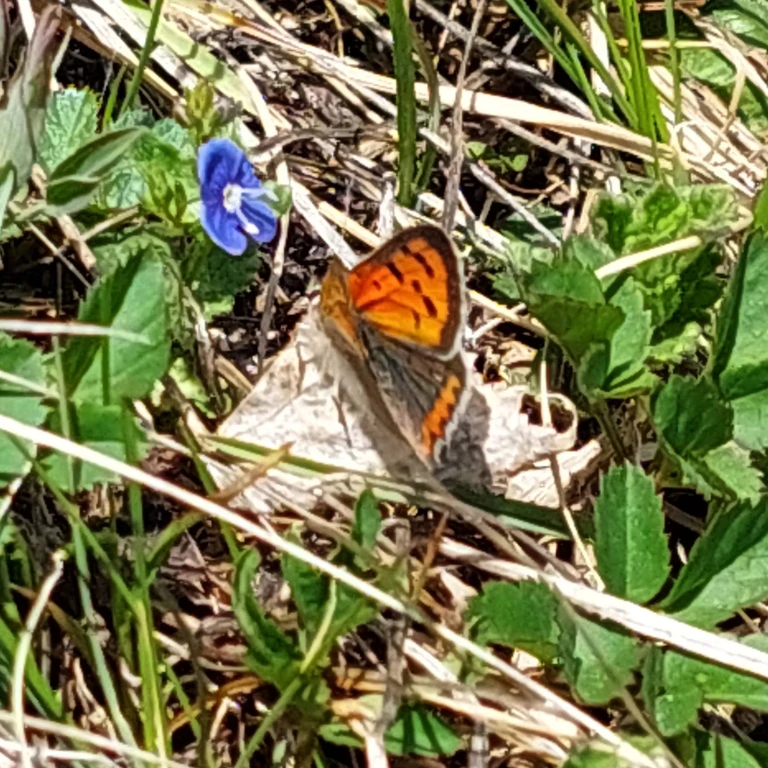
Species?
Lycaena phlaeas
